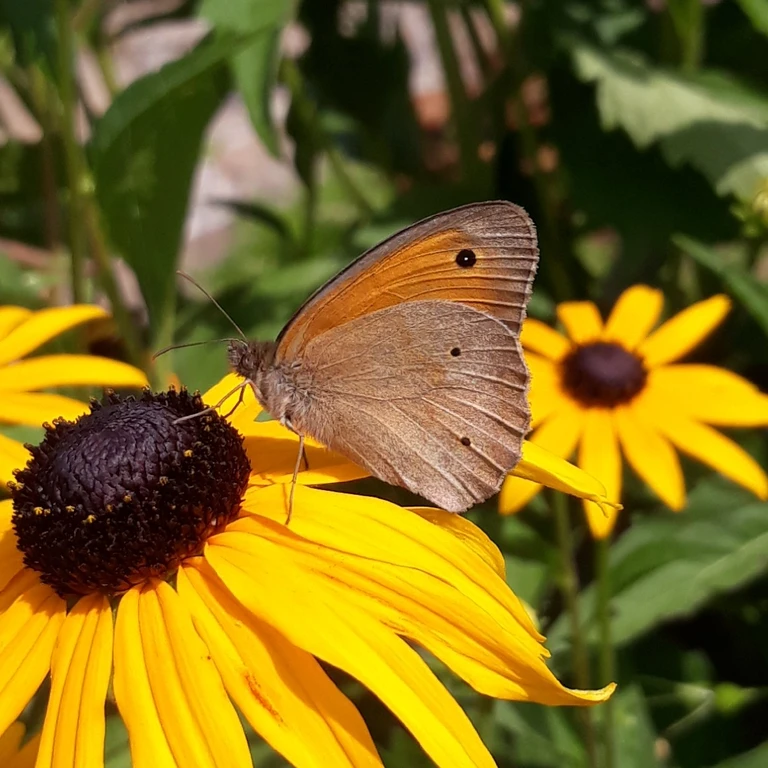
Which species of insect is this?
Maniola jurtina
